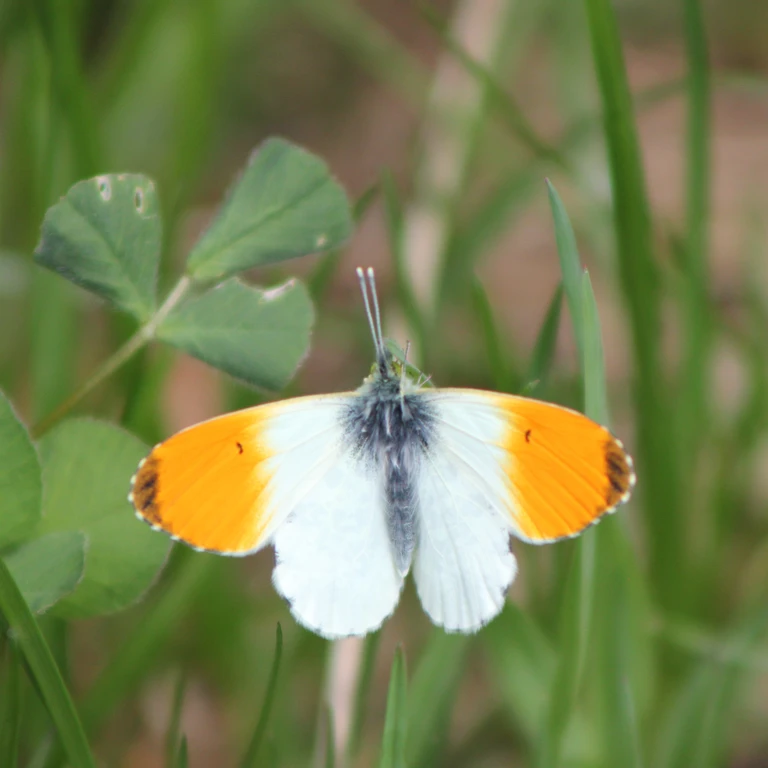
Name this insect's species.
Anthocharis cardamines
